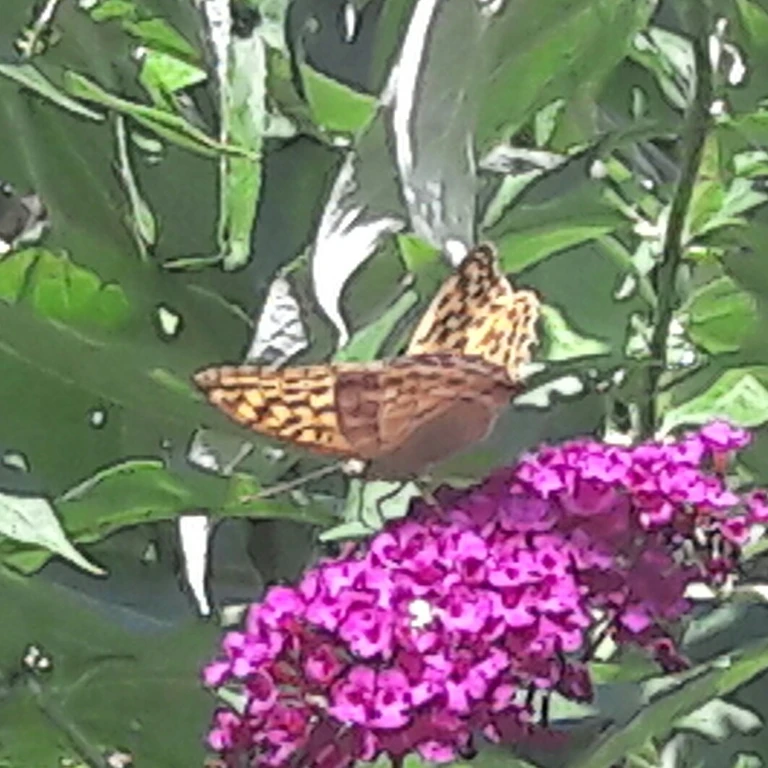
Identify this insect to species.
Argynnis paphia
